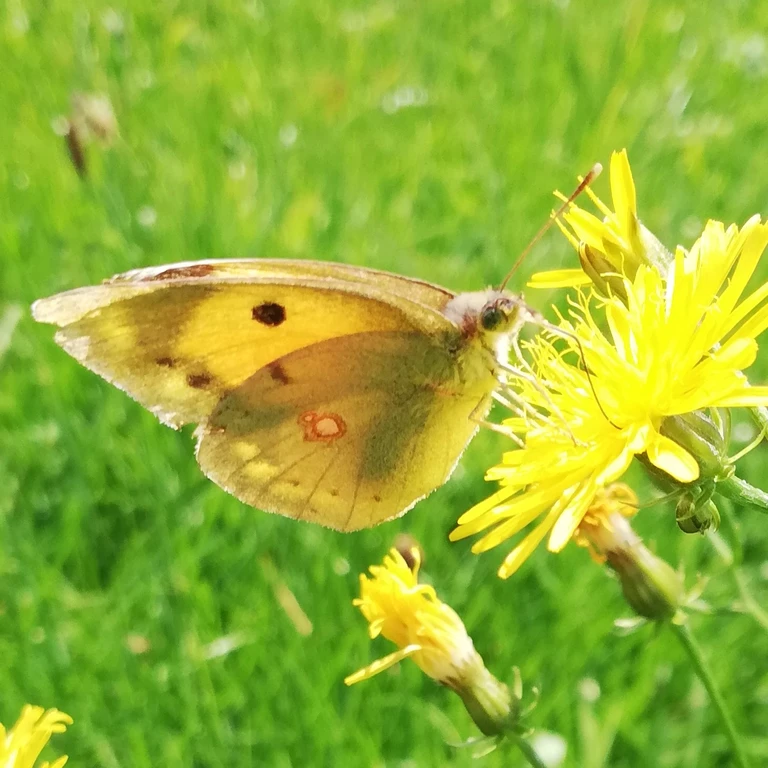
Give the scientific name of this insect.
Colias croceus
